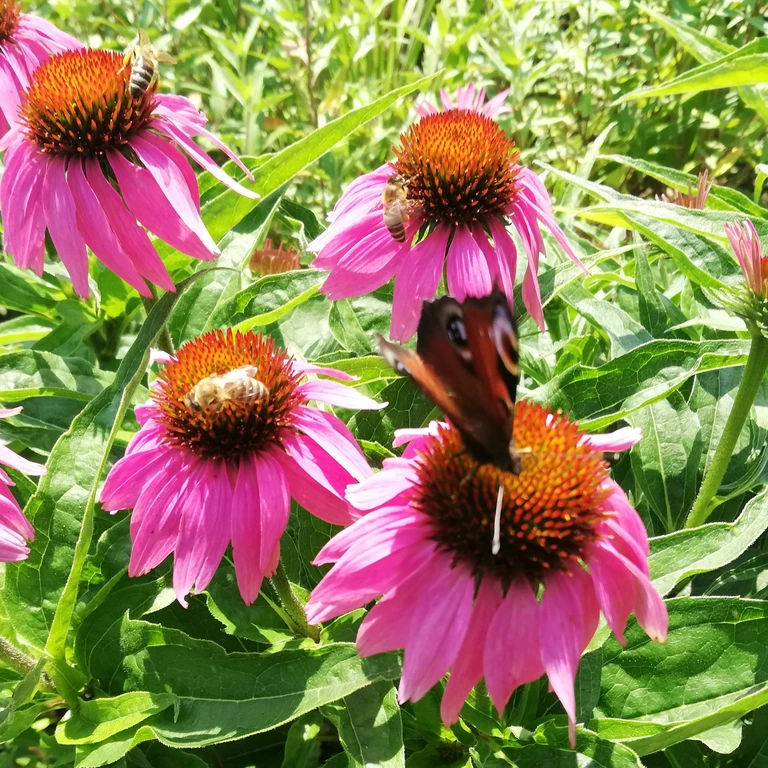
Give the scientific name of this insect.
Aglais io
